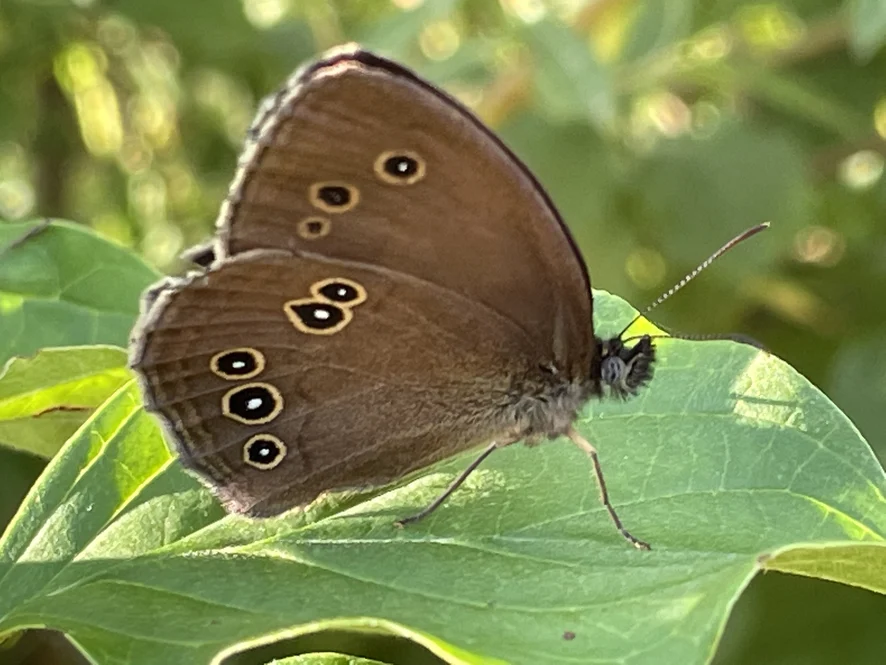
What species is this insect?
Aphantopus hyperantus
